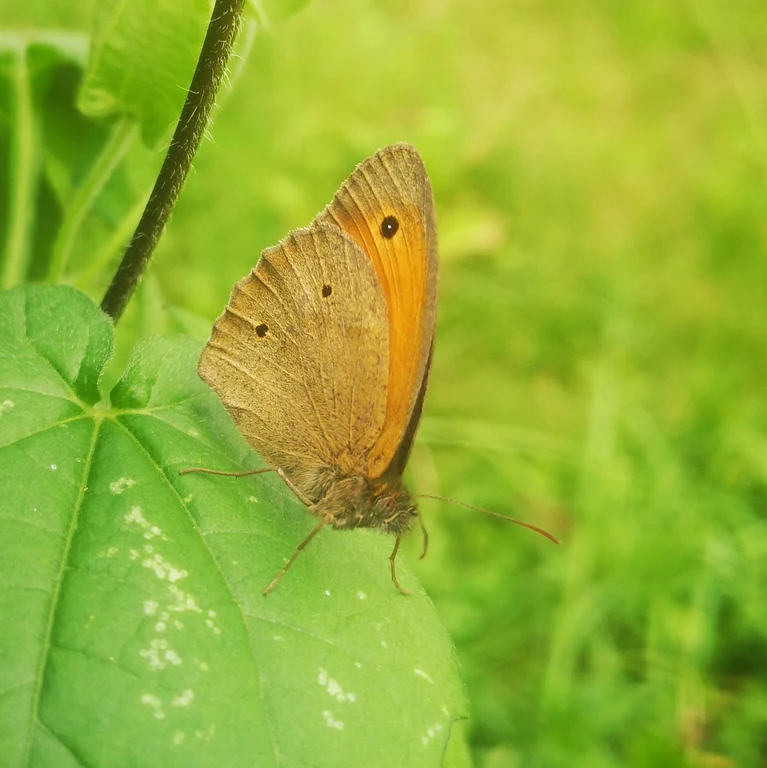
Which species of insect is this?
Maniola jurtina
